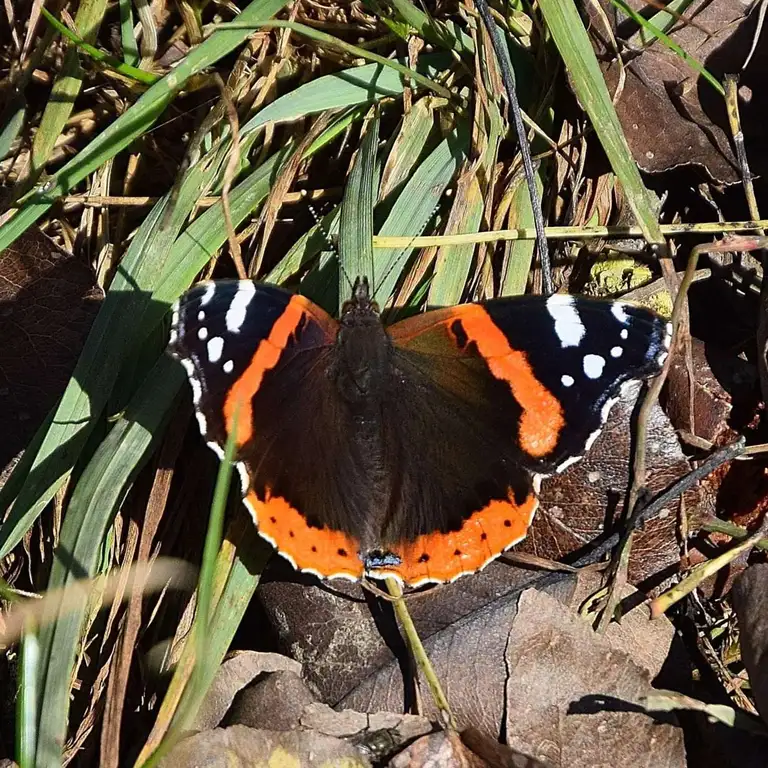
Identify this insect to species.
Vanessa atalanta
